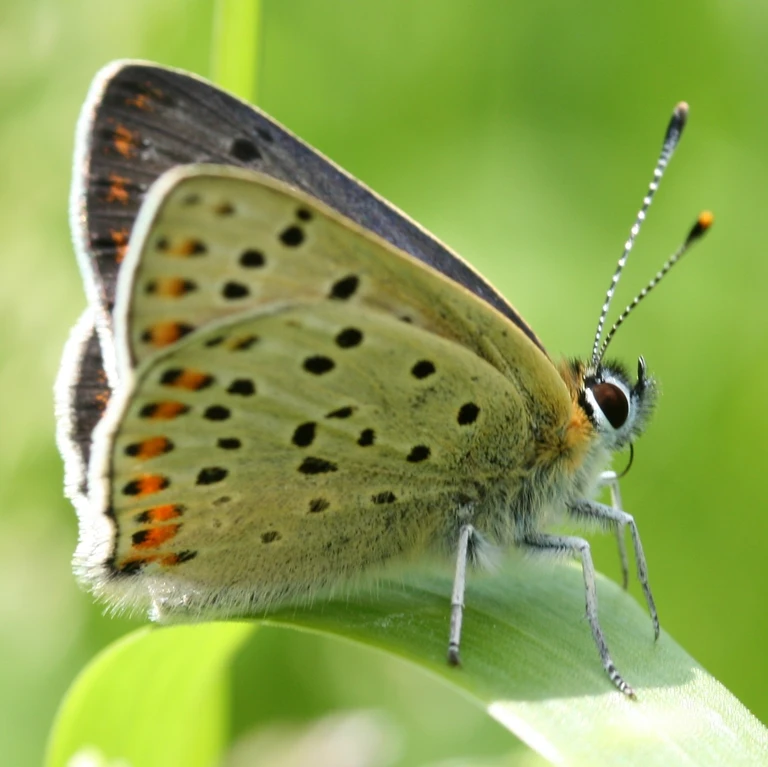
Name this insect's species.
Lycaena tityrus (also Loweia tityrus)
